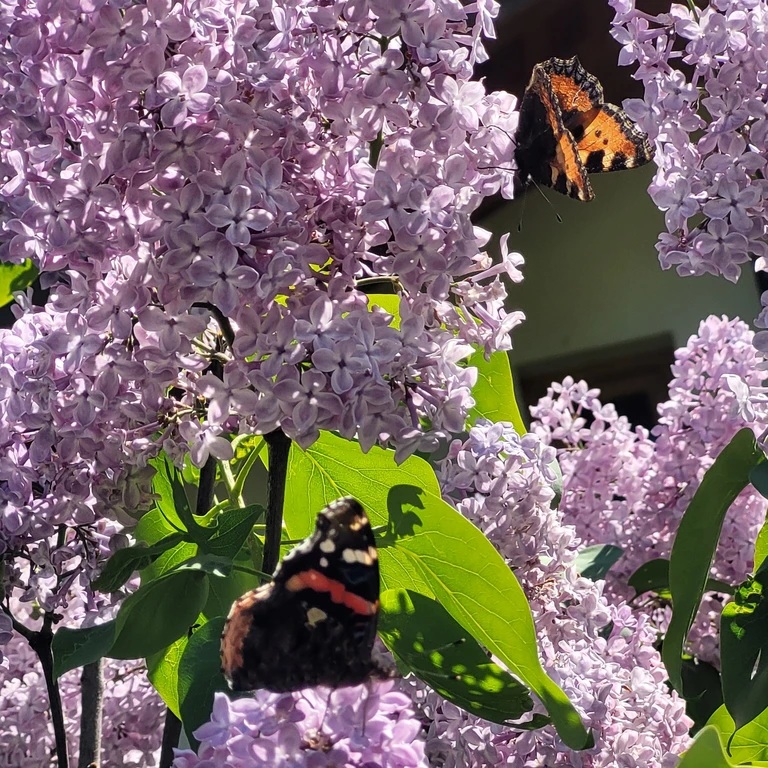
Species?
Vanessa atalanta
